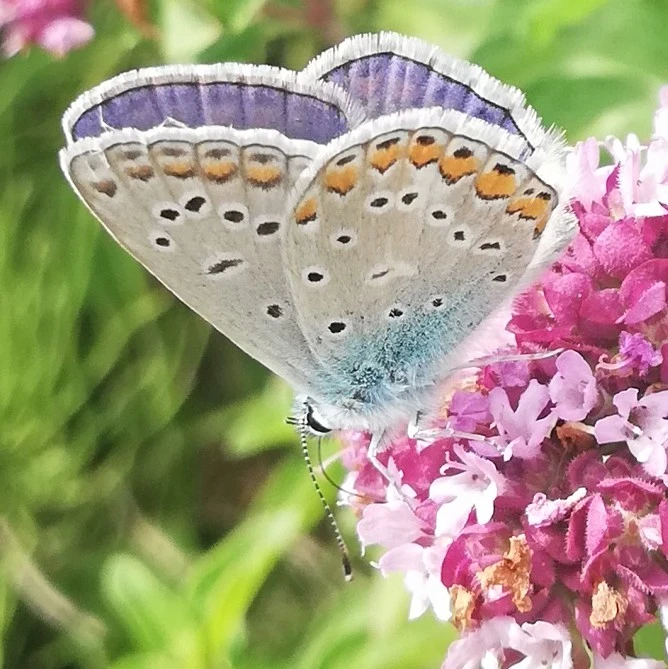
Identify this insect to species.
Polyommatus icarus
